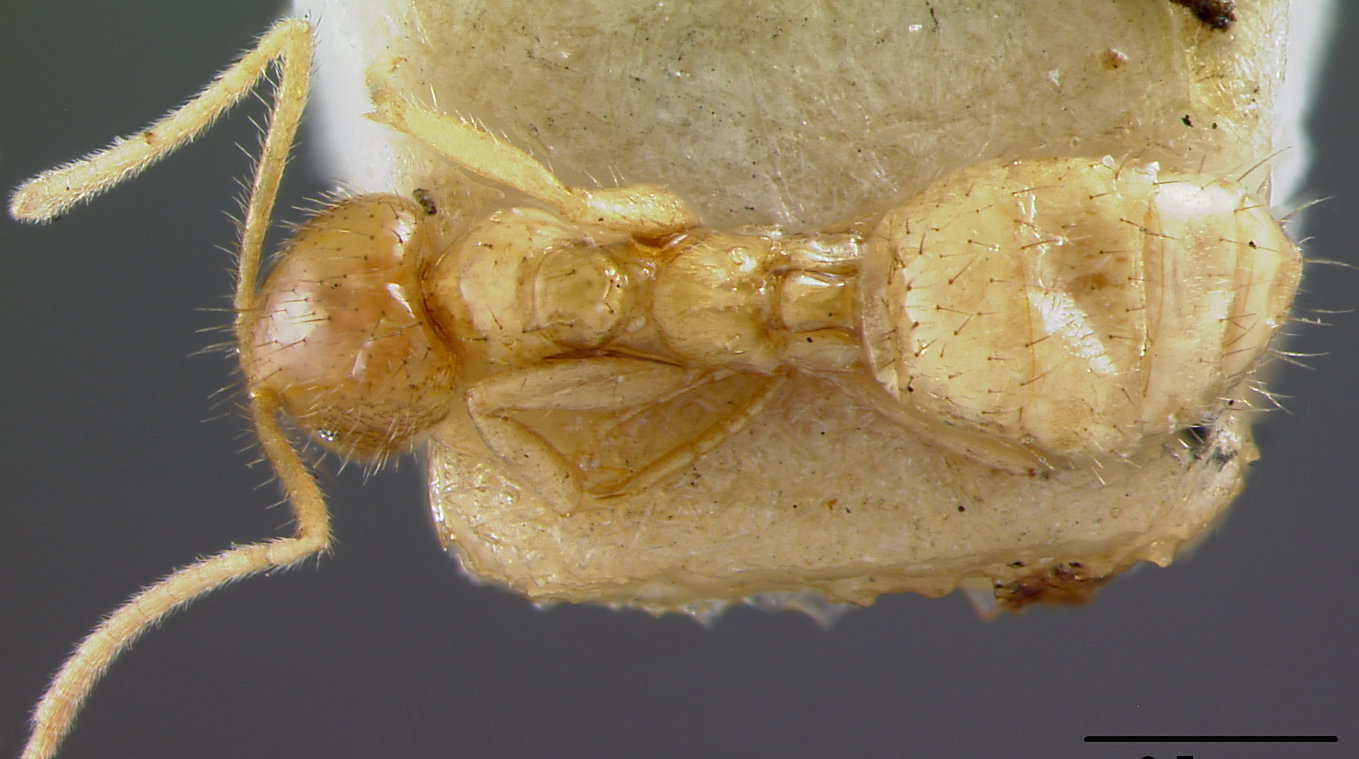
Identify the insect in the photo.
Prenolepis myops
